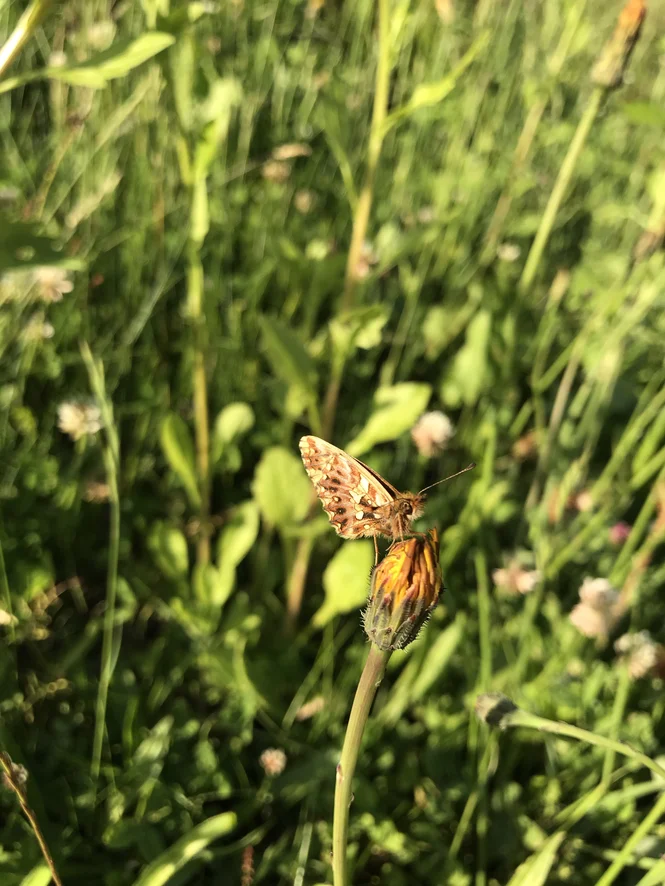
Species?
Boloria dia
